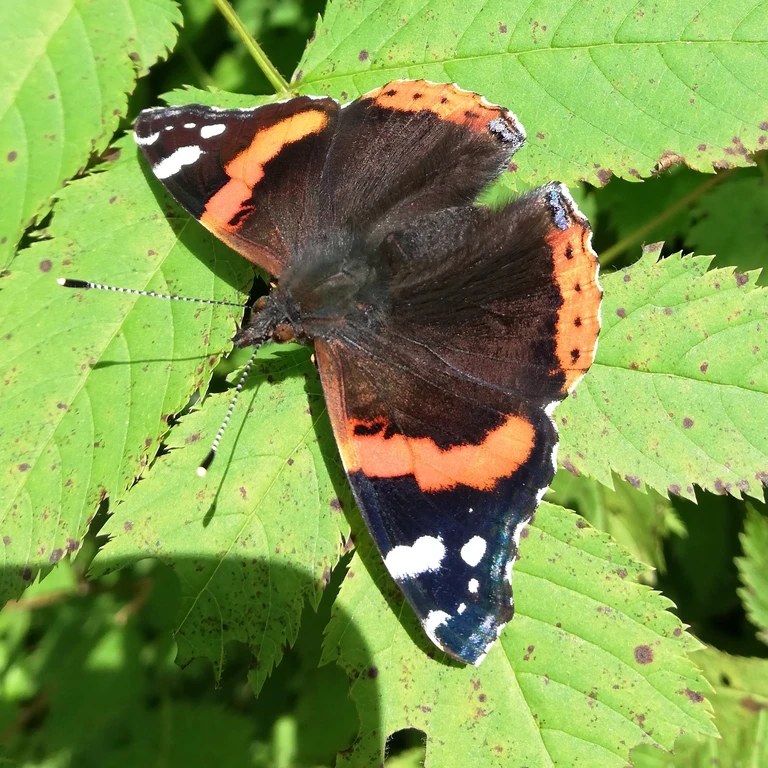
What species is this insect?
Vanessa atalanta
